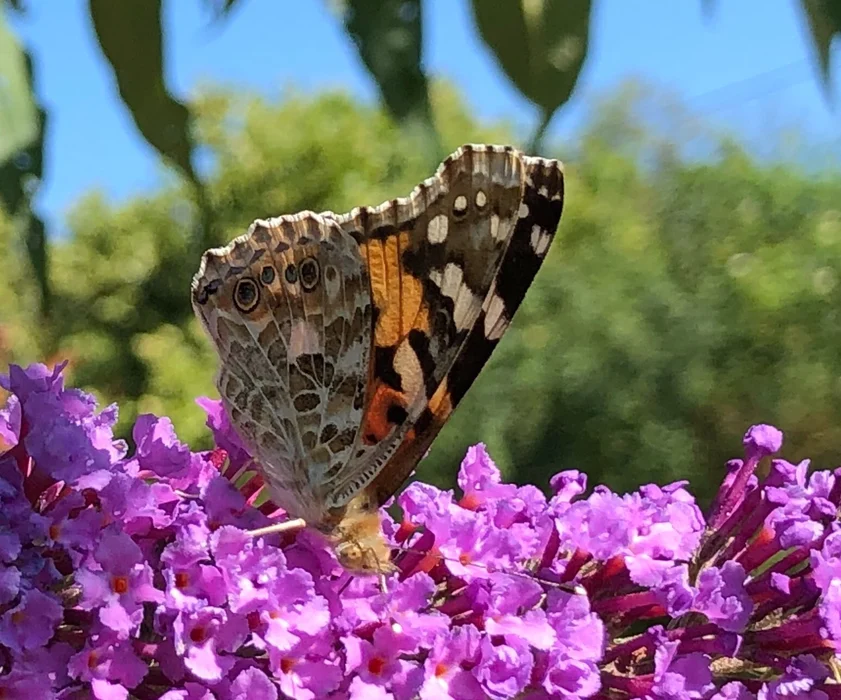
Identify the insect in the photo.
Vanessa cardui
